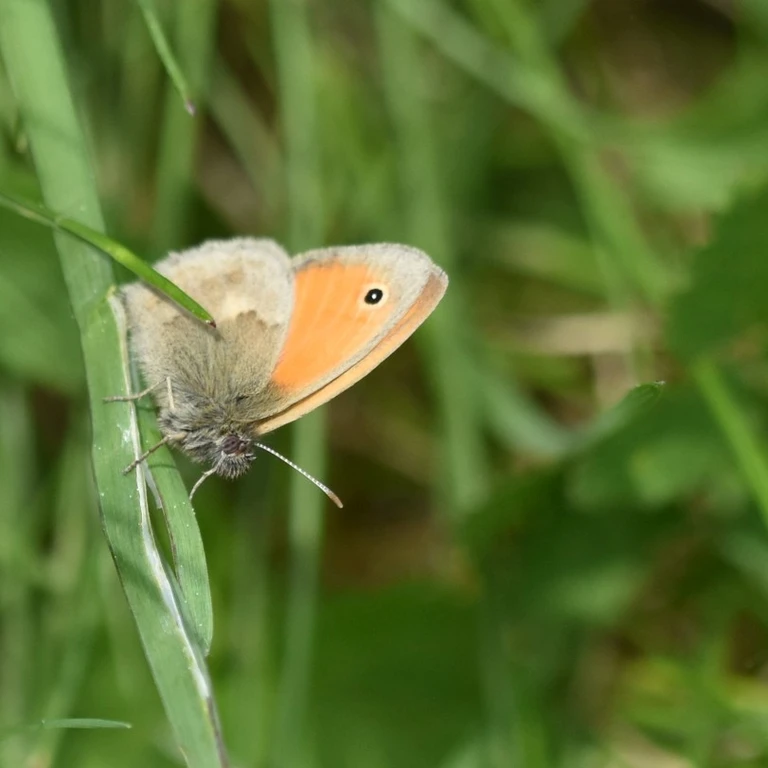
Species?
Coenonympha pamphilus
